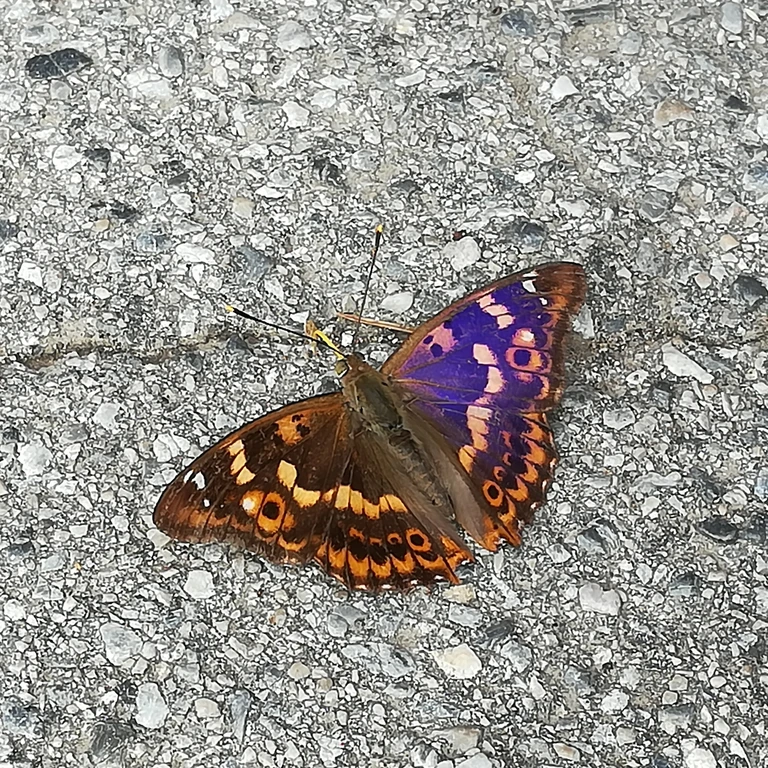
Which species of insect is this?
Apatura ilia
